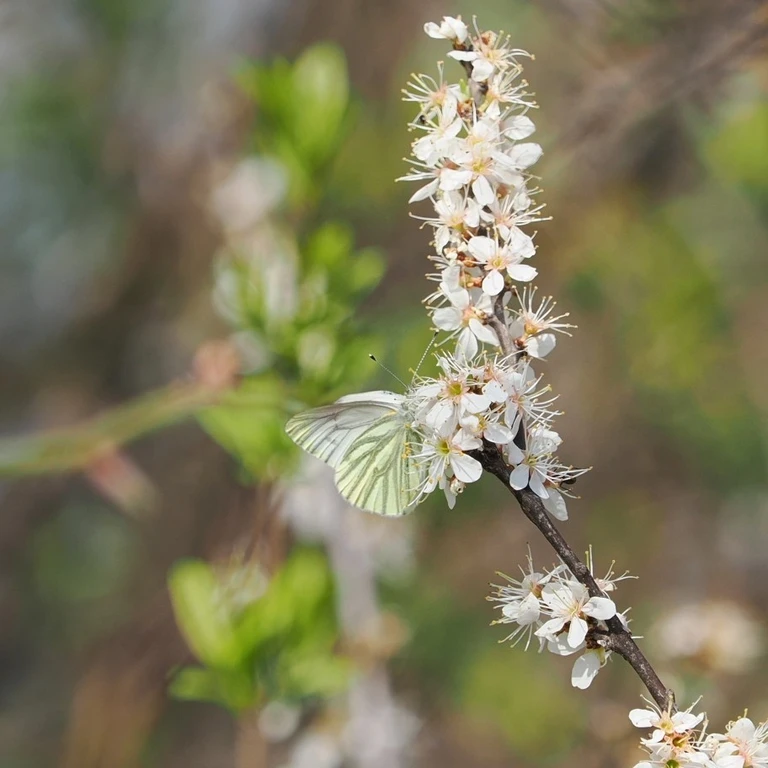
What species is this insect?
Pieris napi
